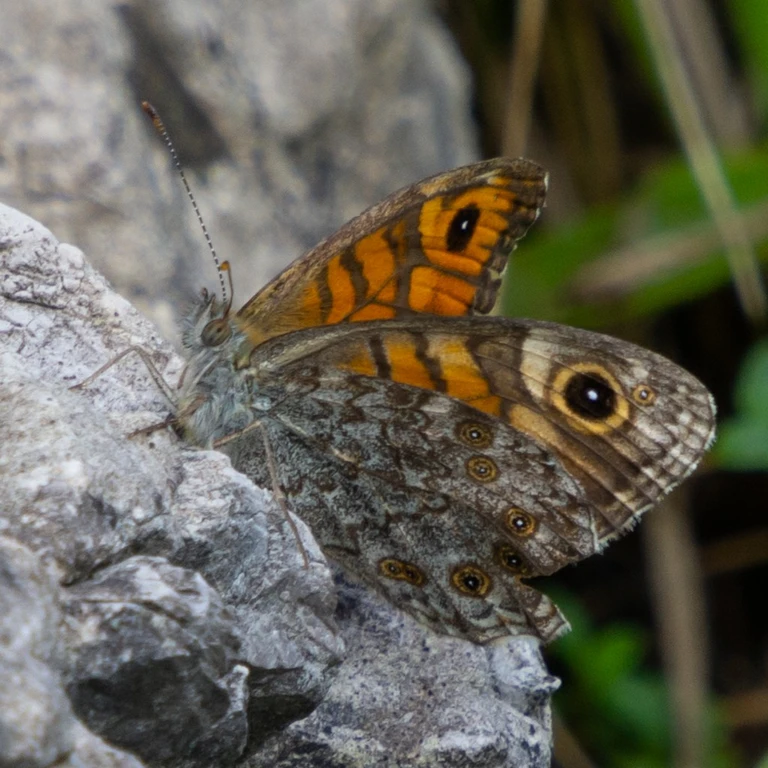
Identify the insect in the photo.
Lasiommata megera (also Pararge megera)
